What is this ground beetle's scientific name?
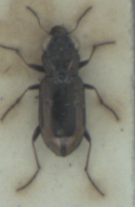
Notiophilus biguttatus
